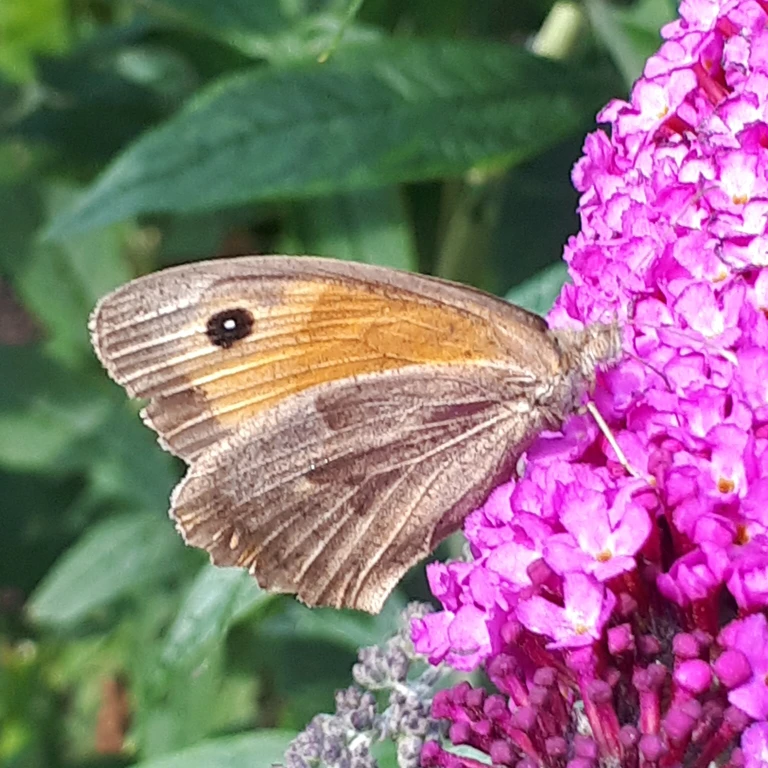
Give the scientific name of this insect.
Maniola jurtina
